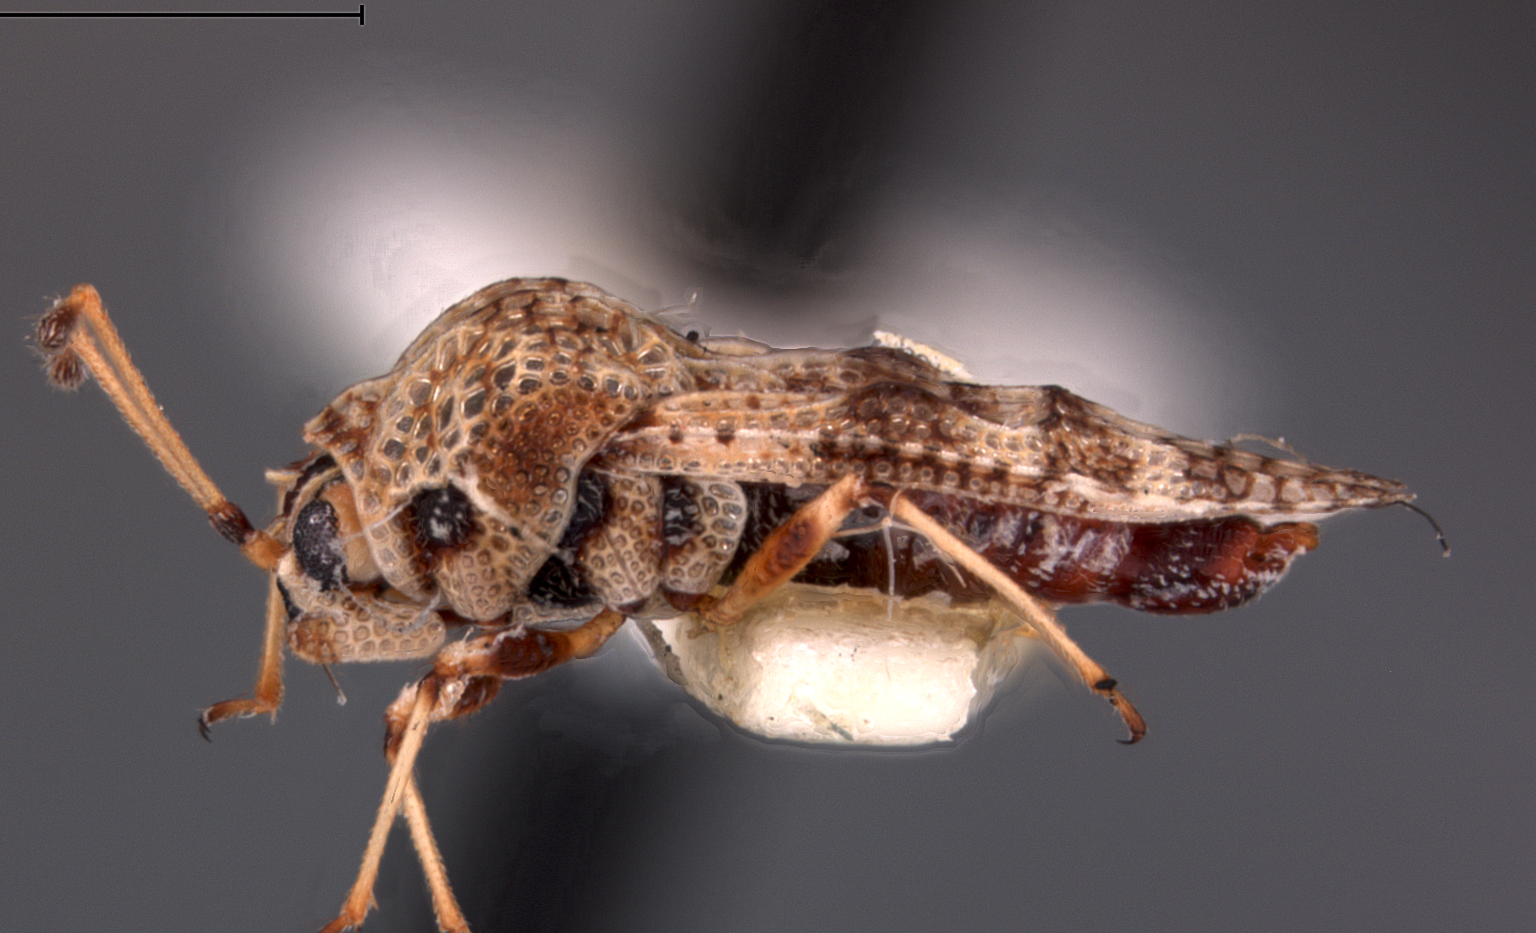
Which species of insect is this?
Dictyla eudia
